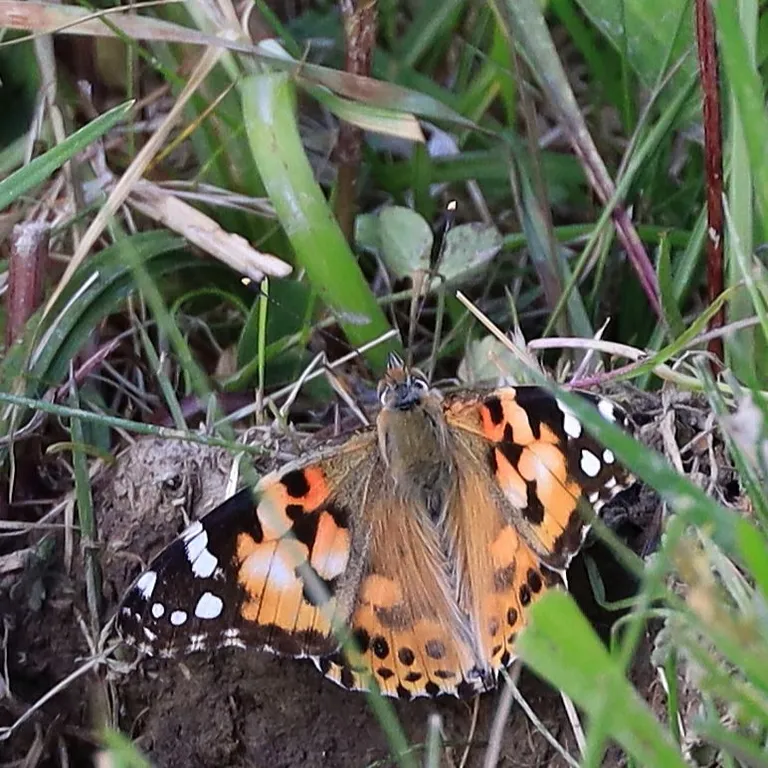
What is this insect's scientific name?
Vanessa cardui
